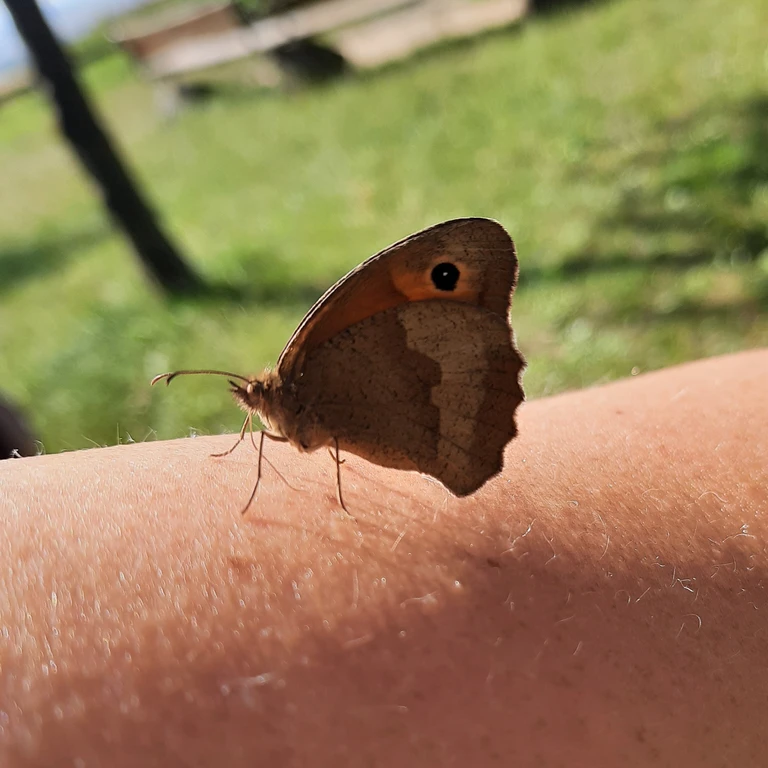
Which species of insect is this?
Maniola jurtina
